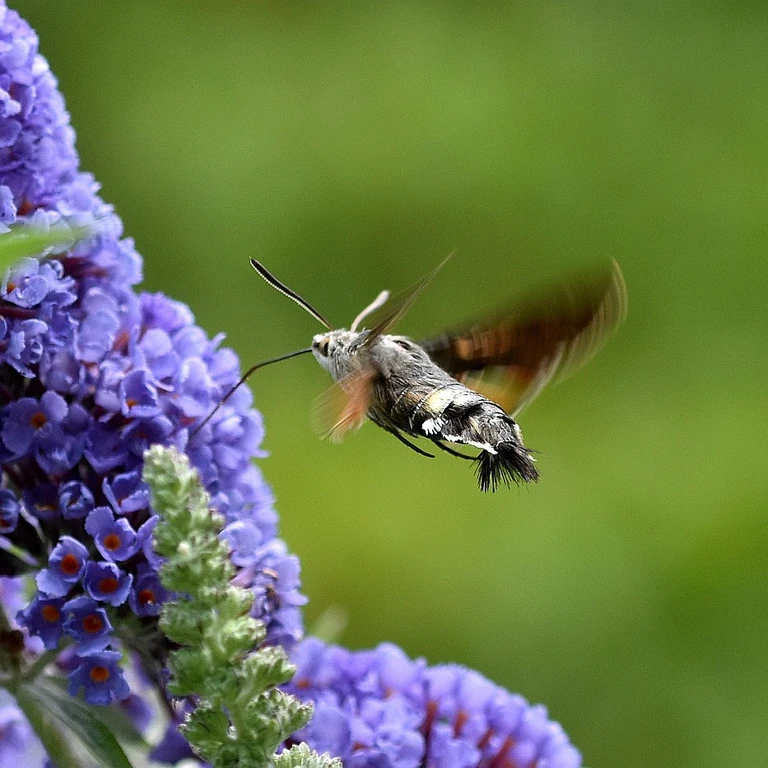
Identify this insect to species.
Macroglossum stellatarum
